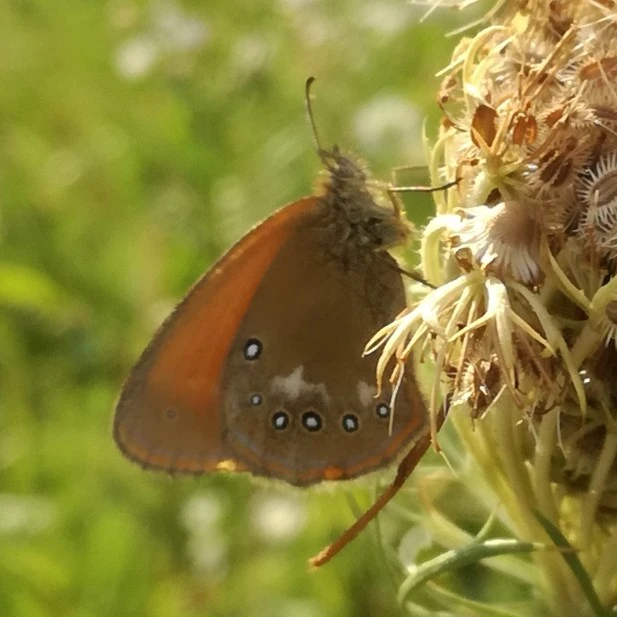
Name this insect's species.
Coenonympha glycerion (also Coenonympha iphis)
